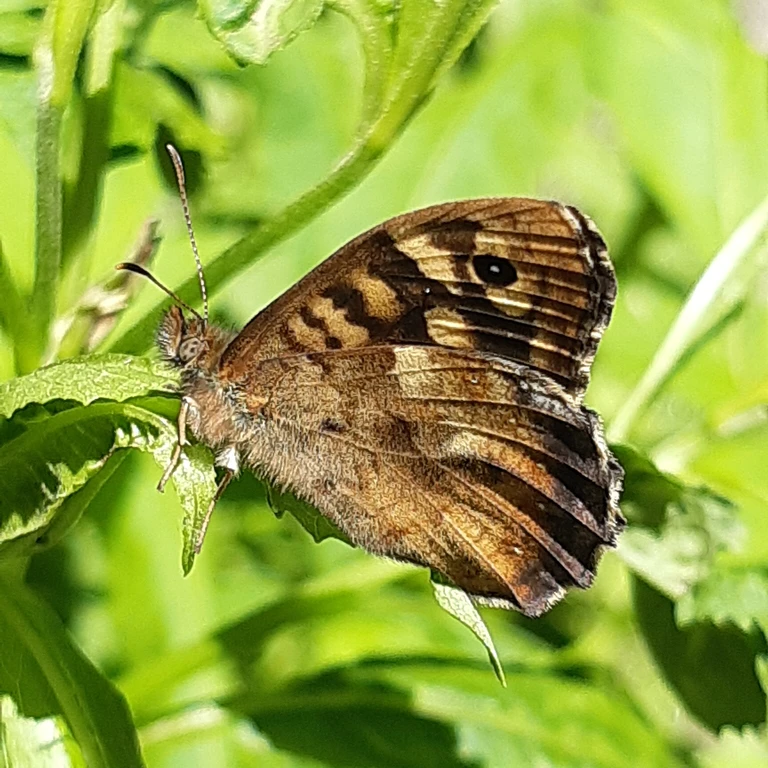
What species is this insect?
Pararge aegeria
